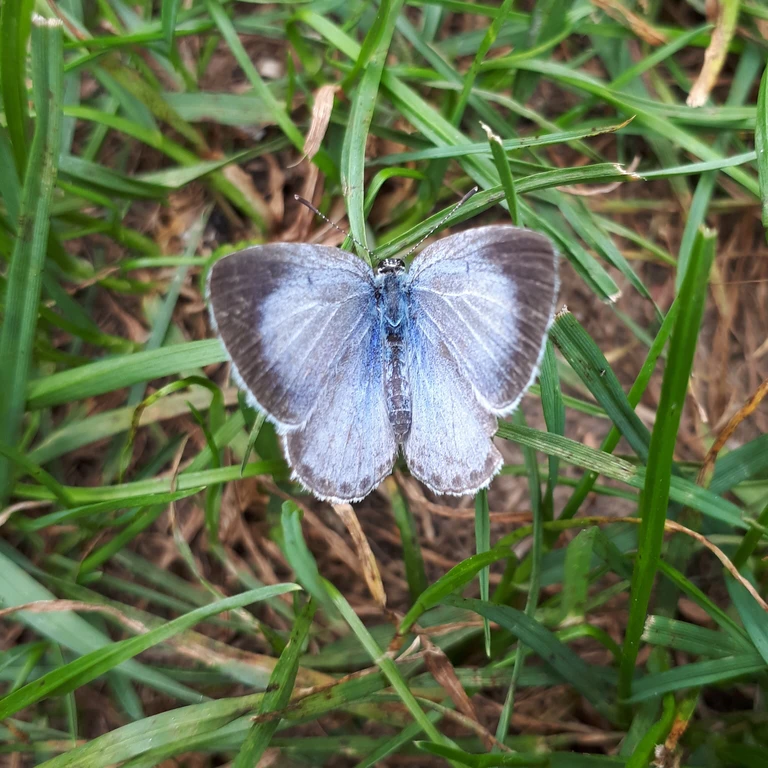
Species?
Celastrina argiolus
